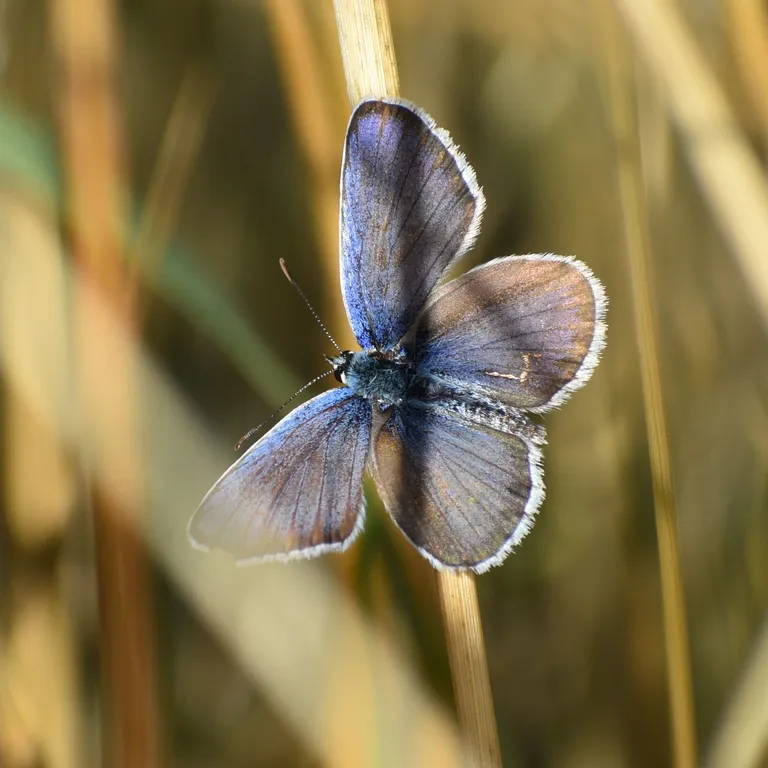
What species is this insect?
Plebejus argus
